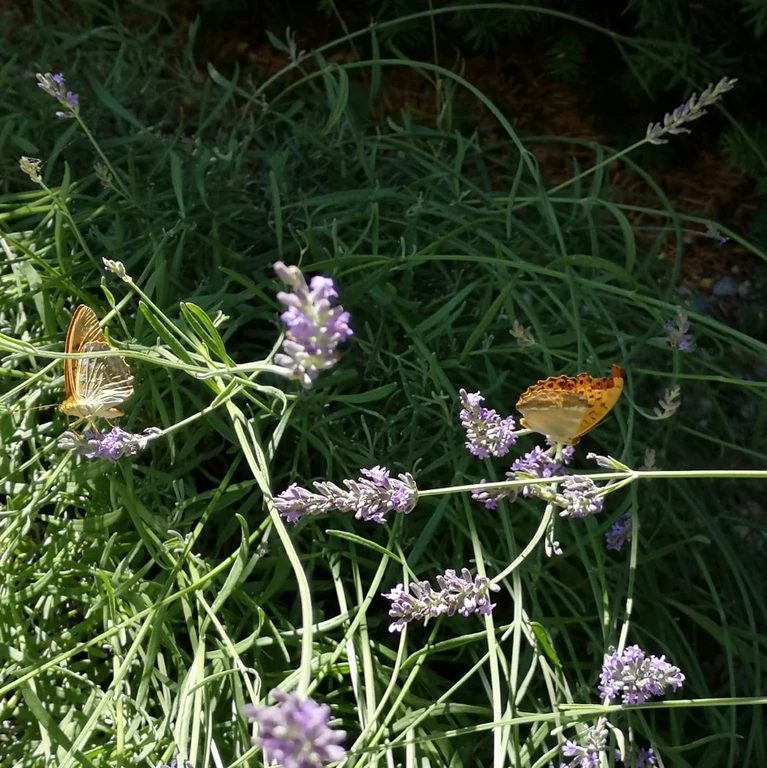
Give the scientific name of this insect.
Argynnis paphia
